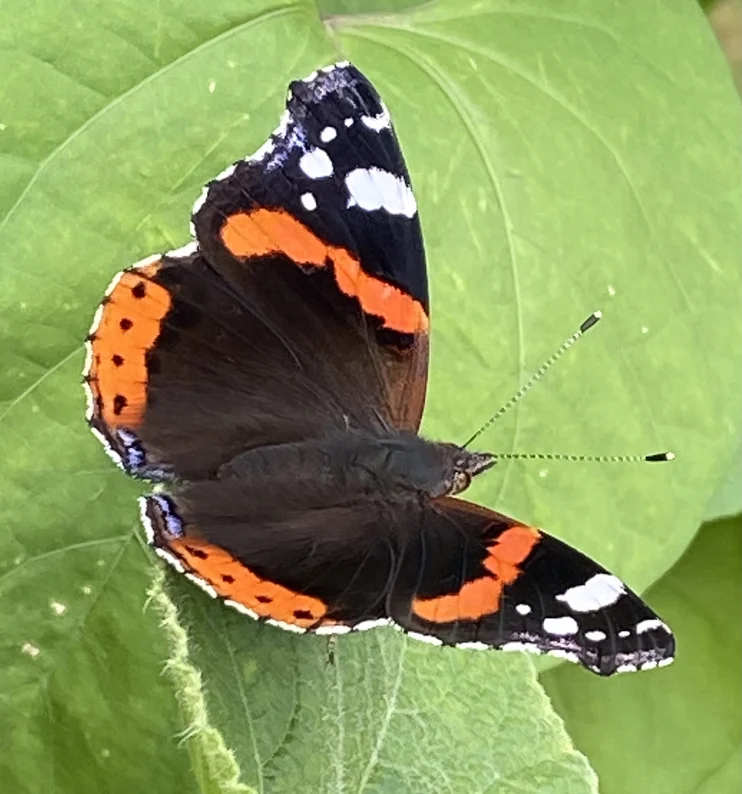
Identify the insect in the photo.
Vanessa atalanta
